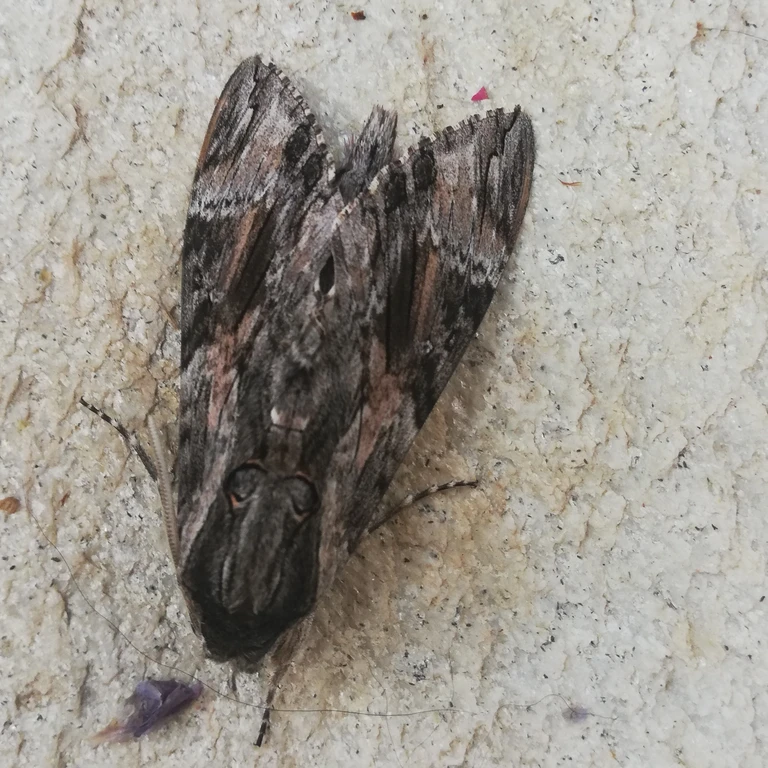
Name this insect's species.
Agrius convolvuli
